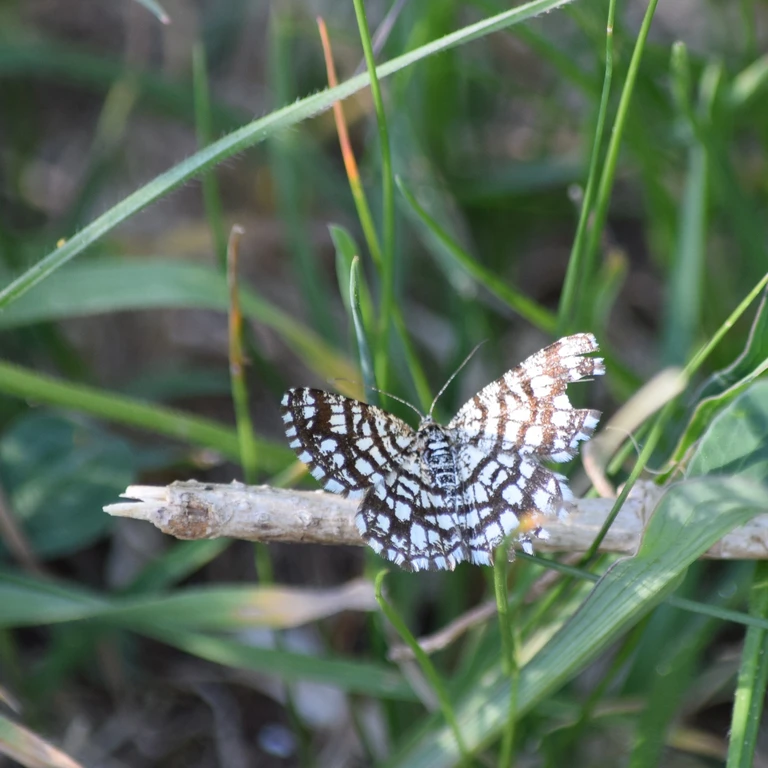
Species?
Chiasmia clathrata
